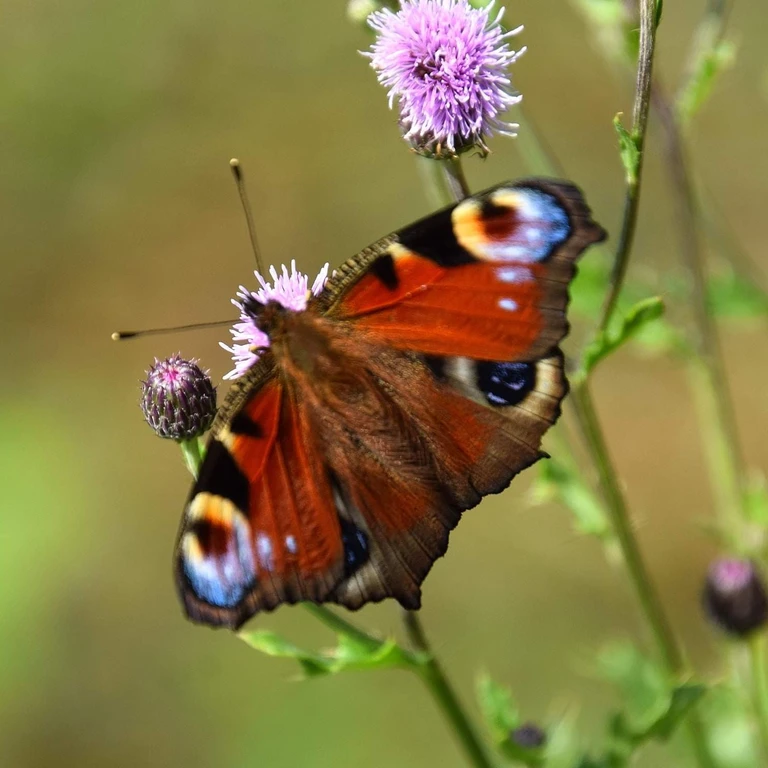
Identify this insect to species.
Aglais io
